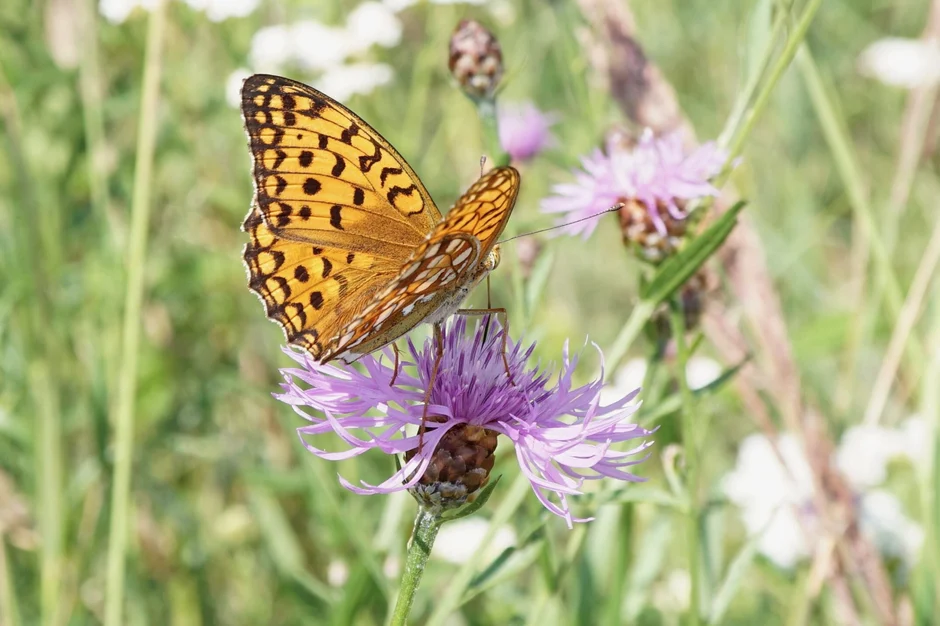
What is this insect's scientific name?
Fabriciana adippe
